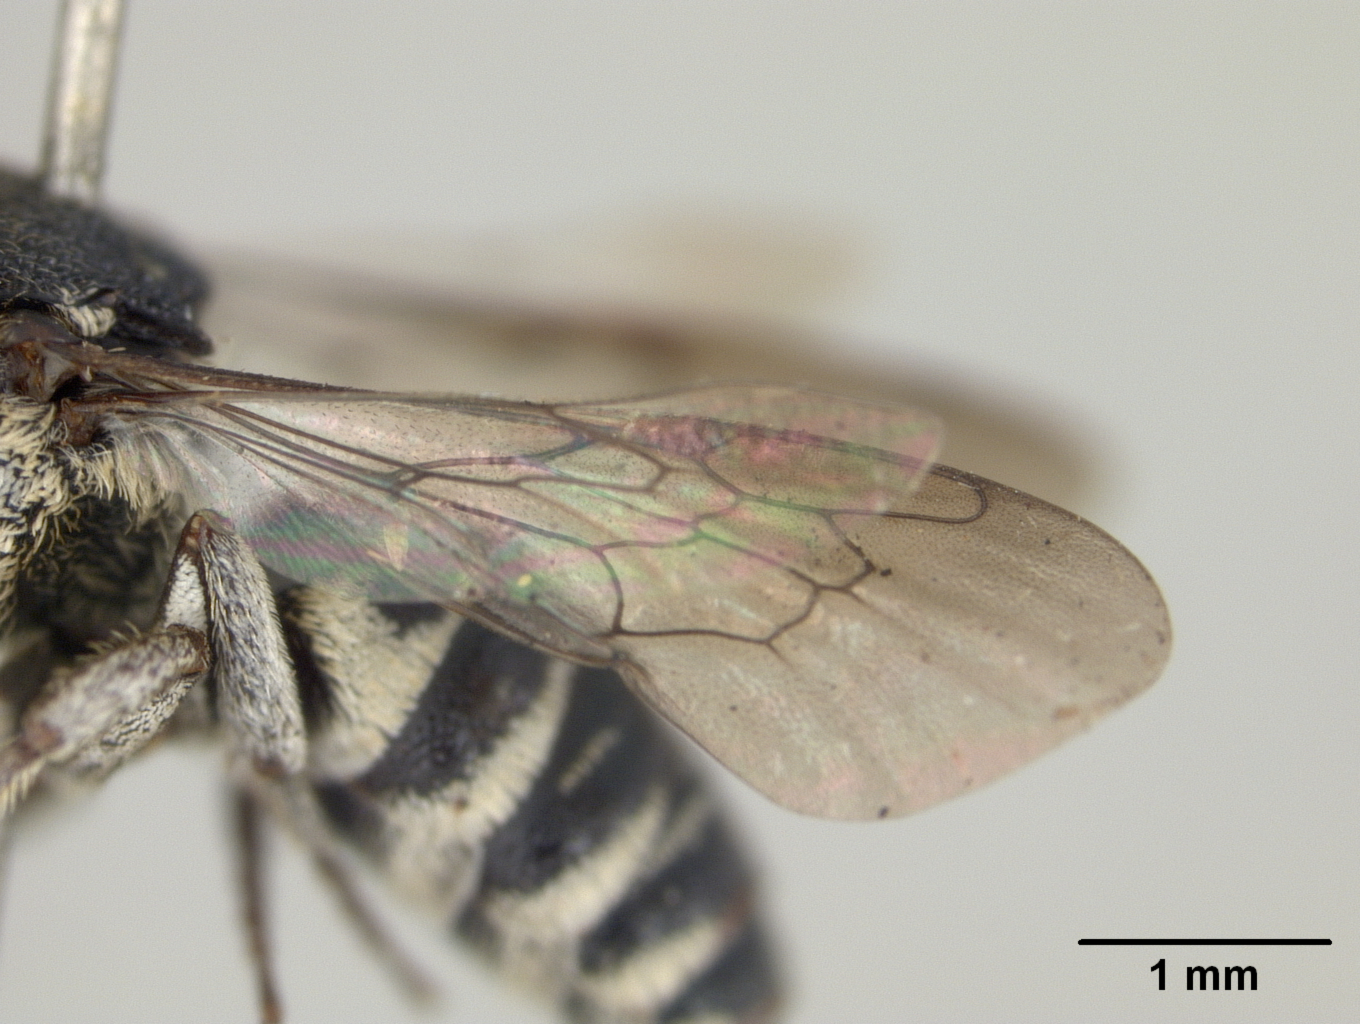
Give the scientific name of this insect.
Coelioxys kualana
